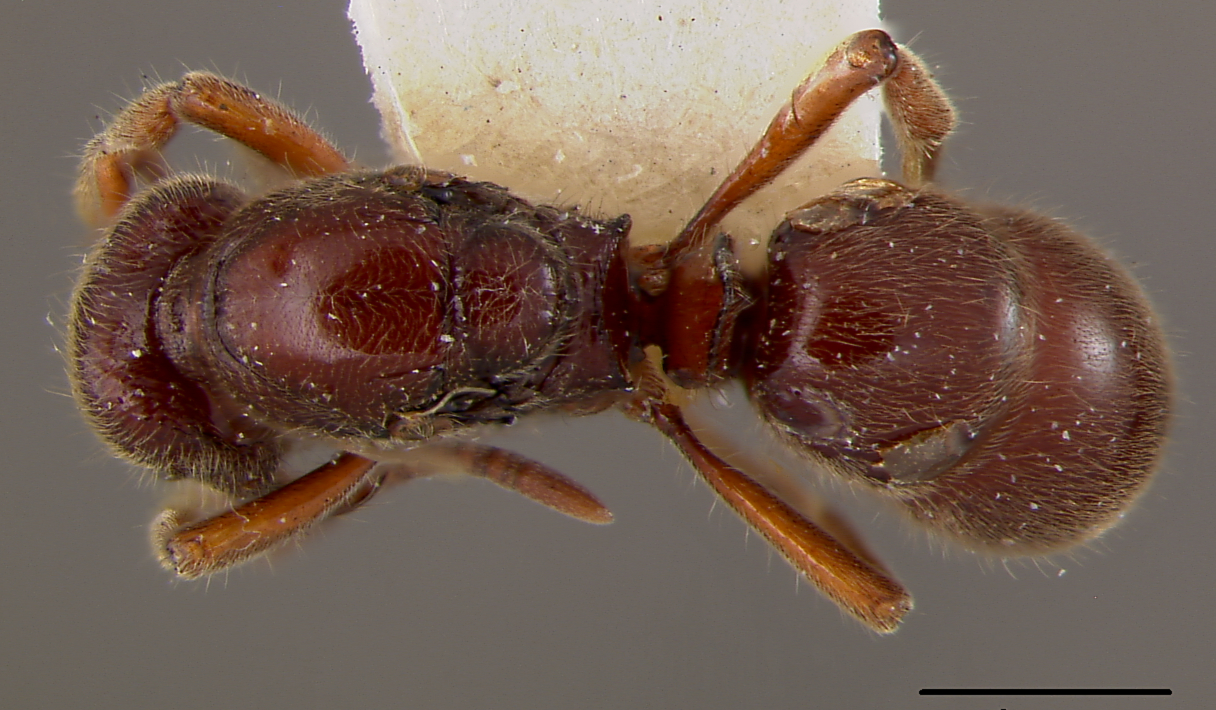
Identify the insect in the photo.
Proceratium relictum
